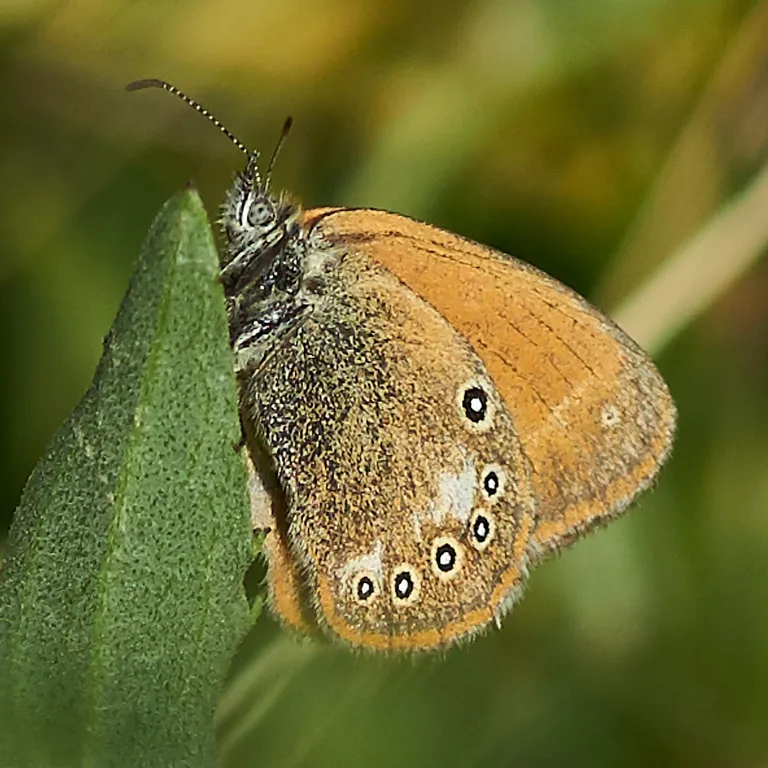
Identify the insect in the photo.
Coenonympha glycerion (also Coenonympha iphis)
